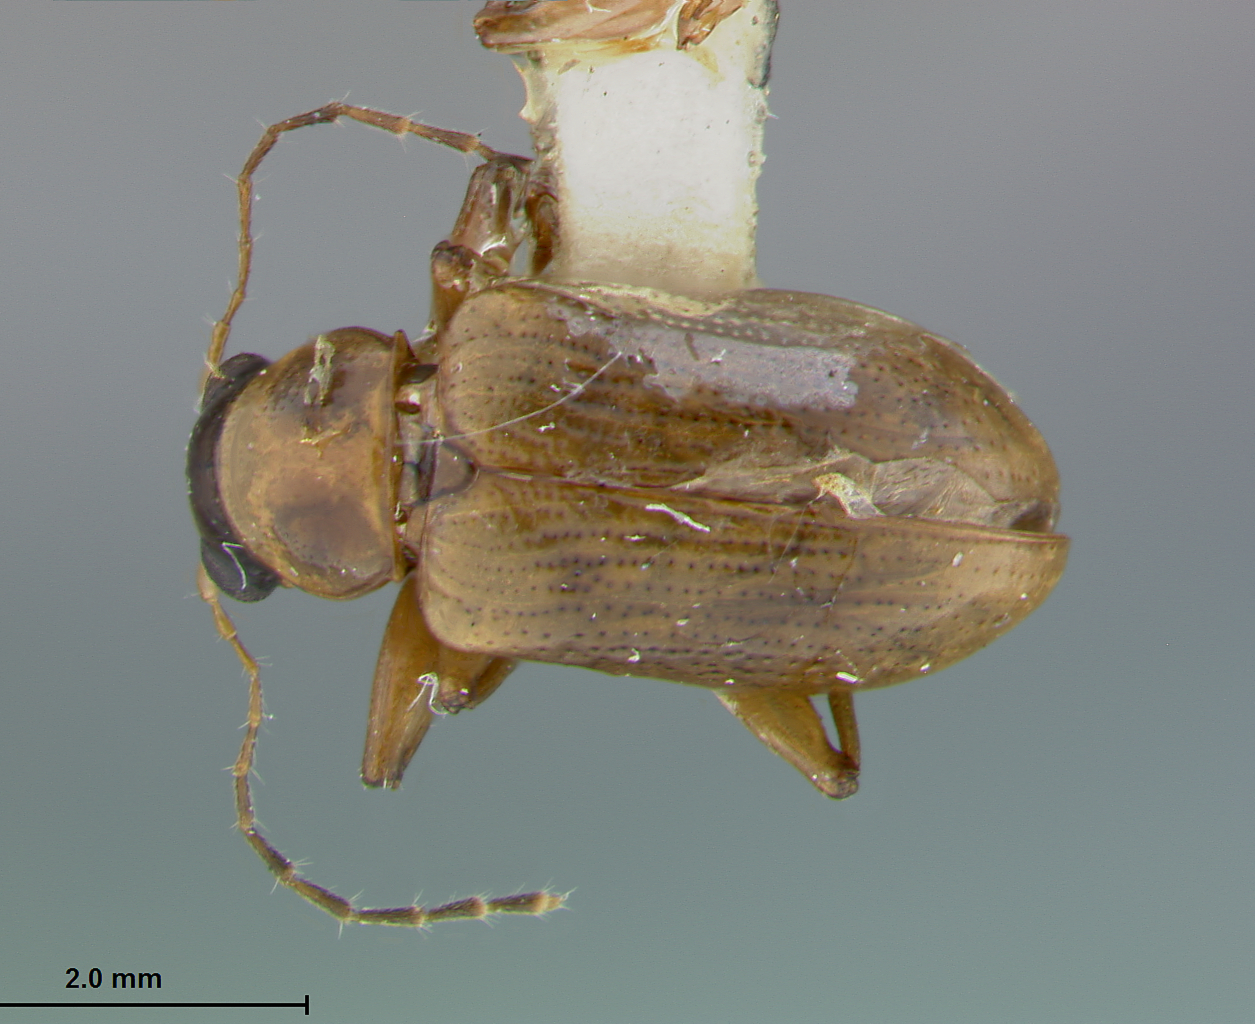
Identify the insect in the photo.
Metachroma acutulum
